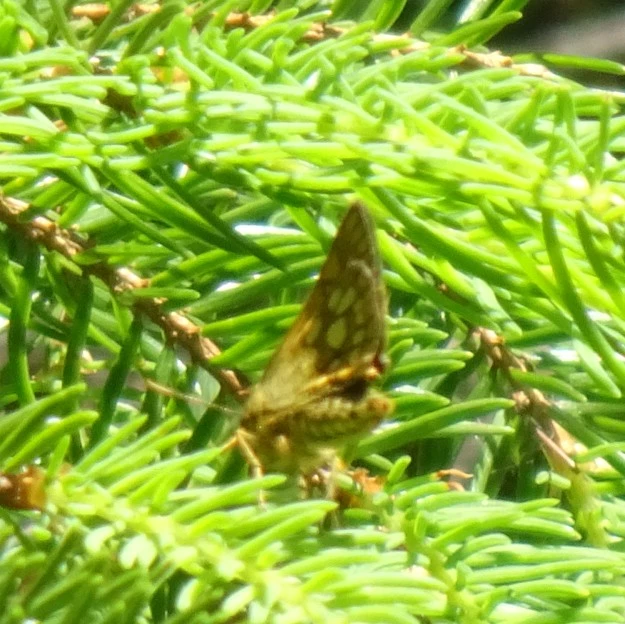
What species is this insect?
Carterocephalus palaemon
